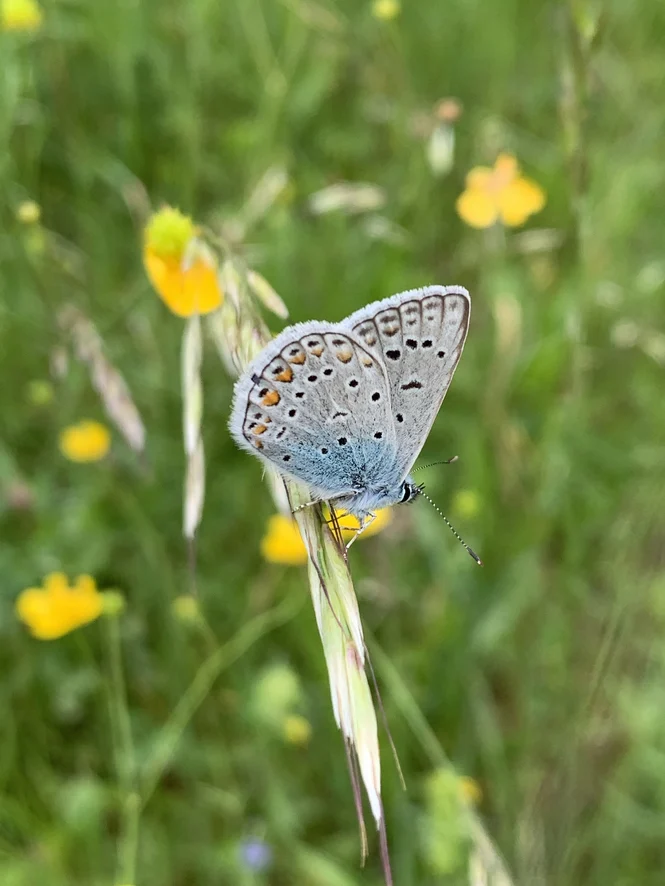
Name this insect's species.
Polyommatus icarus
